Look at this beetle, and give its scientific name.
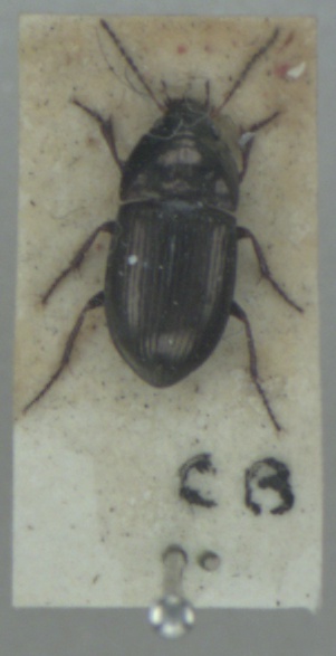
Amara communis
